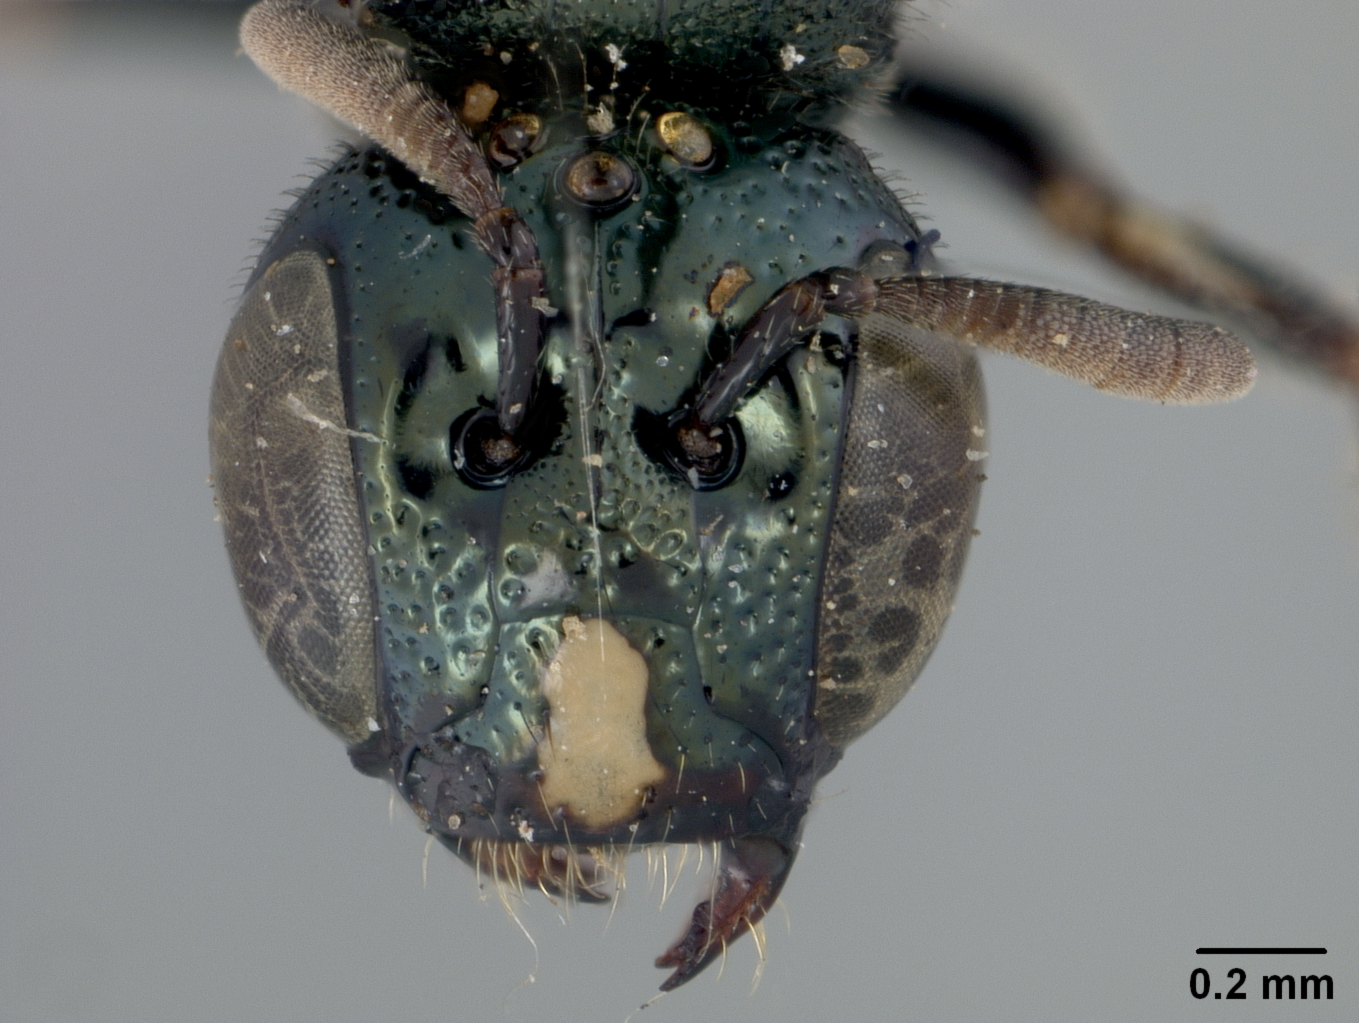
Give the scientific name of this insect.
Ceratina nautlana
